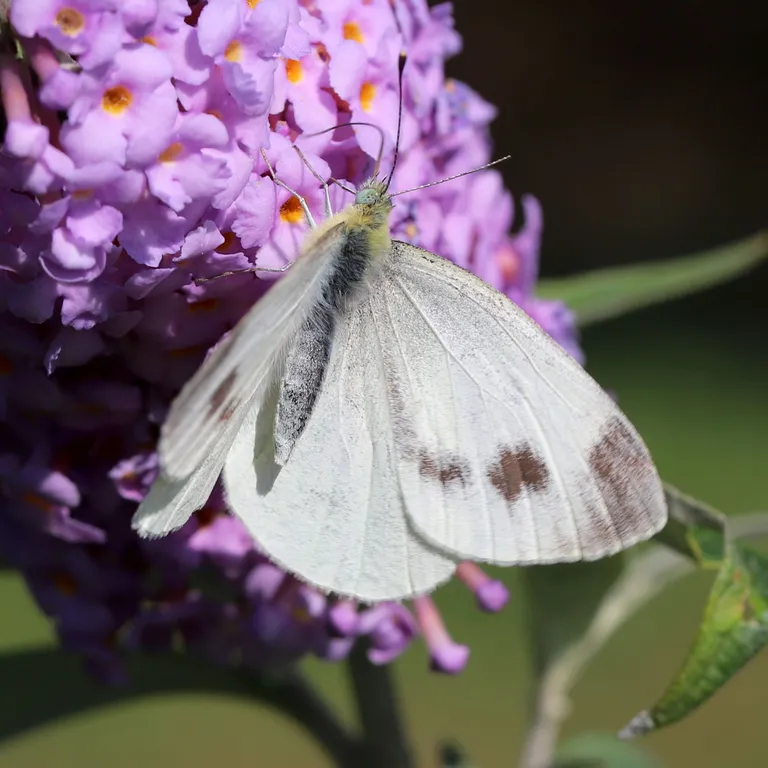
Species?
Pieris mannii
